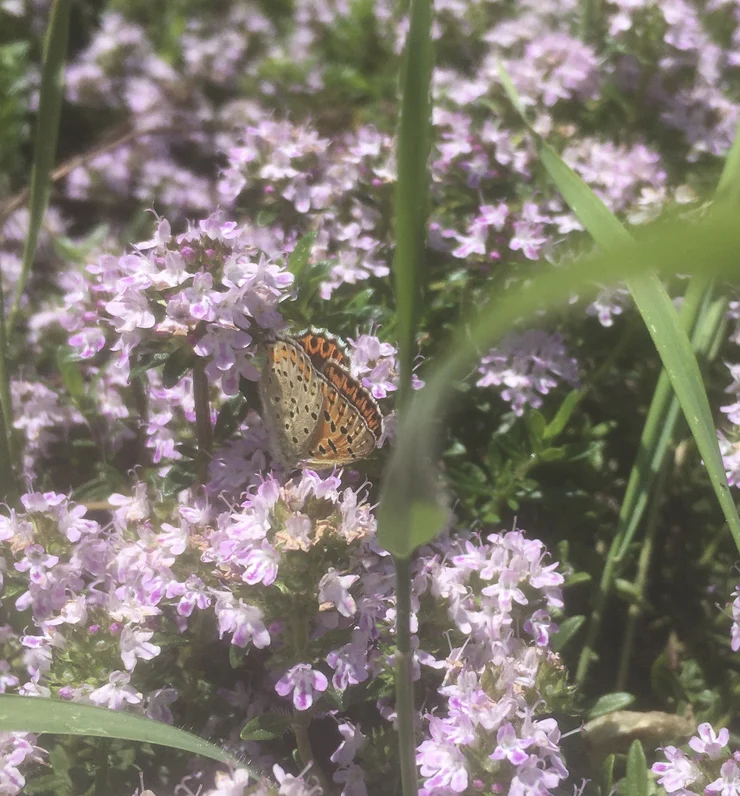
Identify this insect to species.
Lycaena tityrus (also Loweia tityrus)
